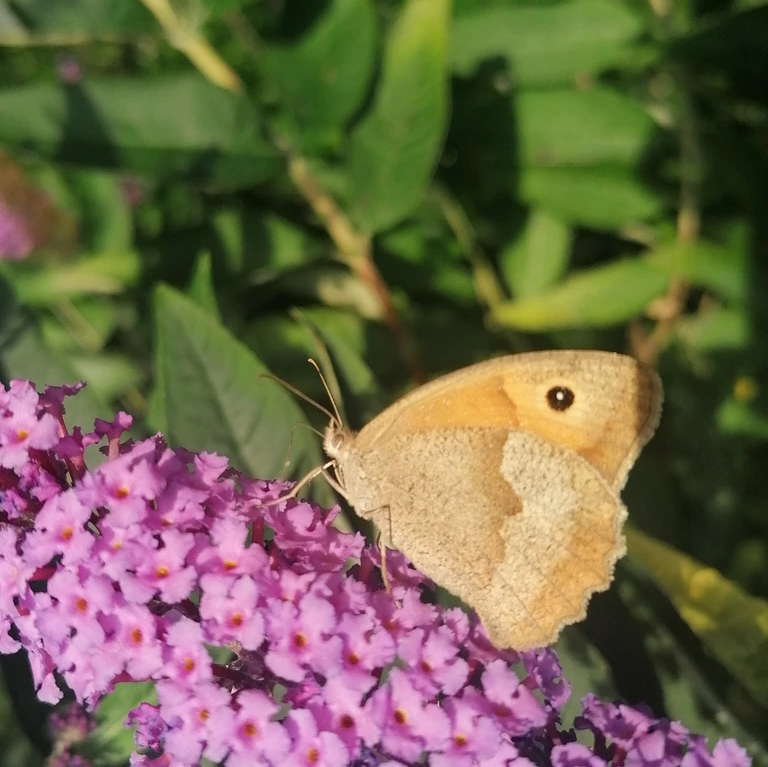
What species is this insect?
Maniola jurtina
